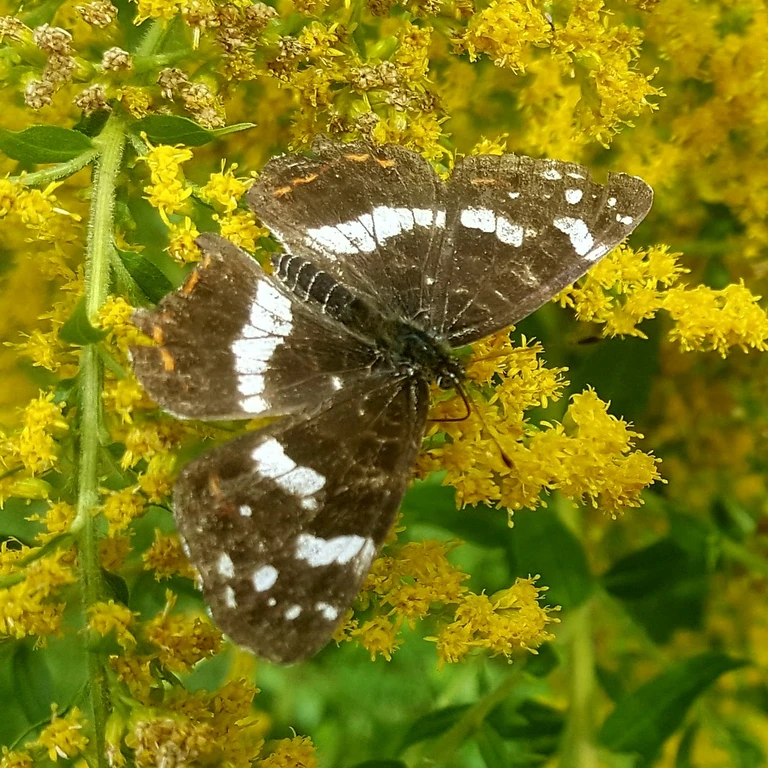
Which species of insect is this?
Araschnia levana
